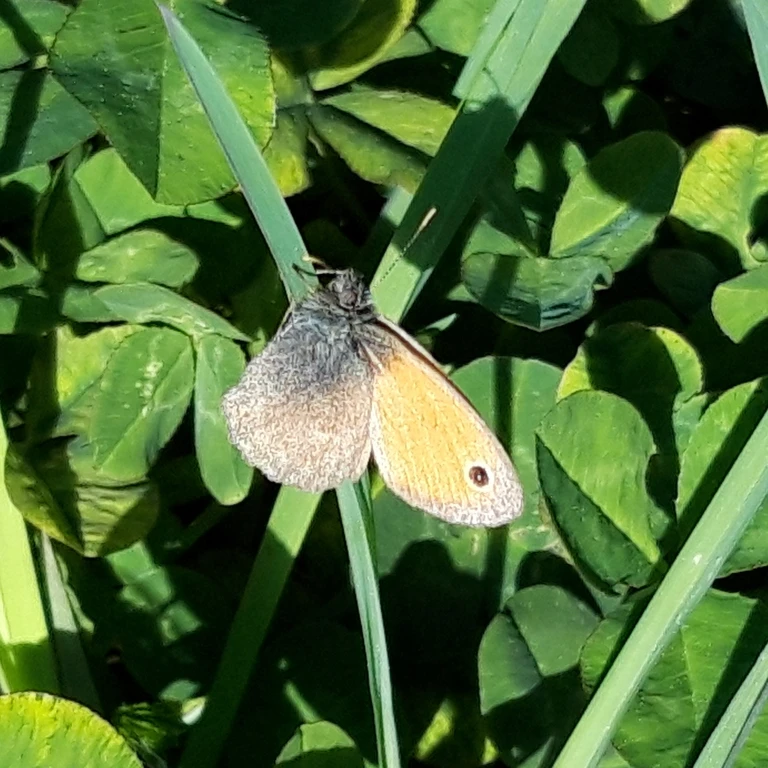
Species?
Coenonympha pamphilus
